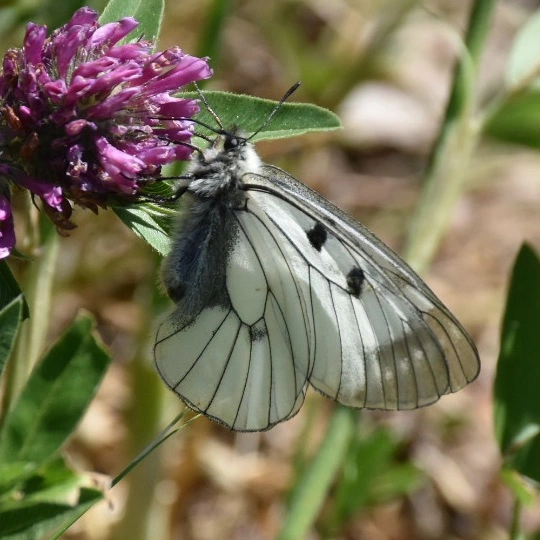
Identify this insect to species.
Parnassius mnemosyne
